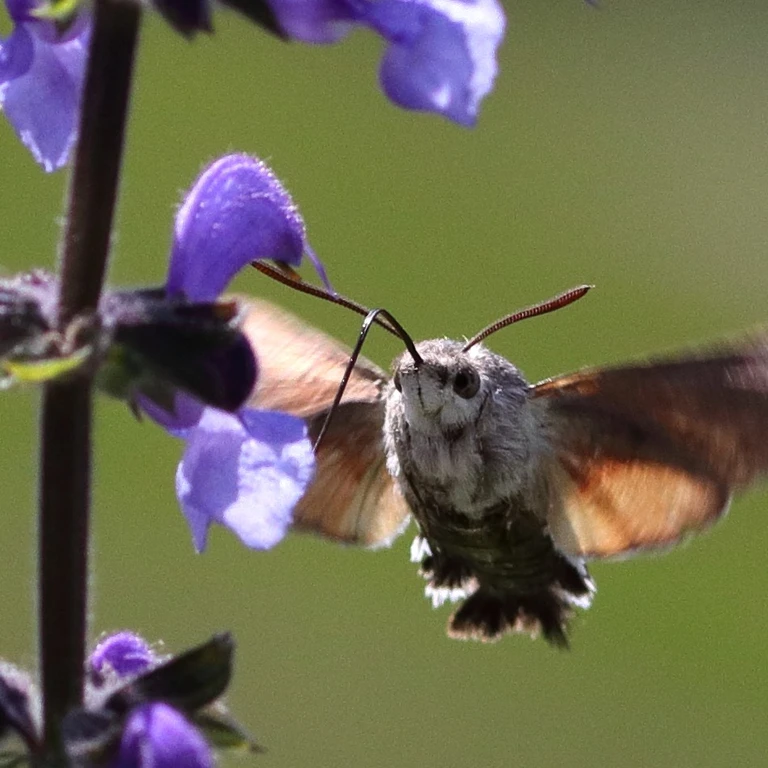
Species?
Macroglossum stellatarum
